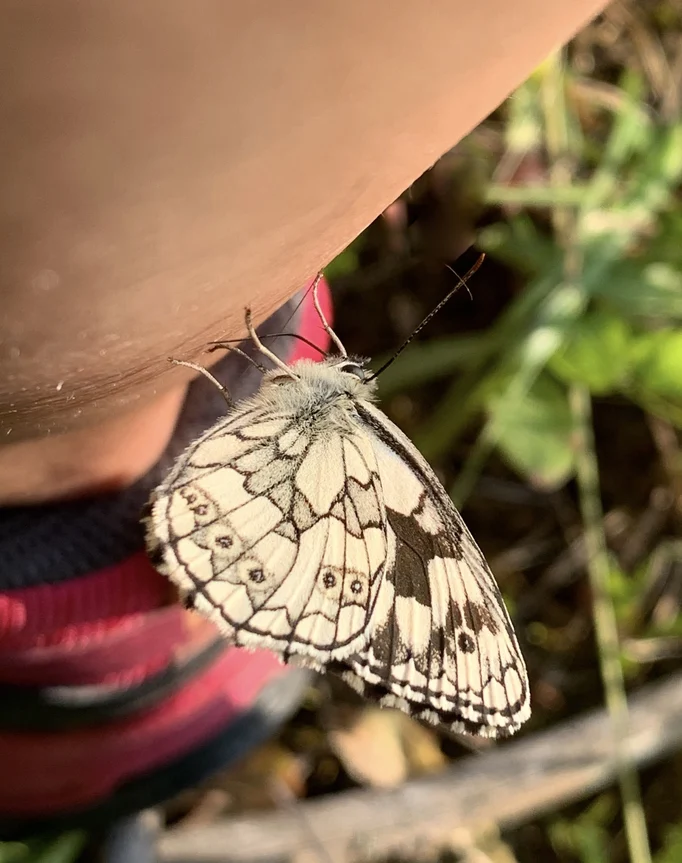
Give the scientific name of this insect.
Melanargia galathea
